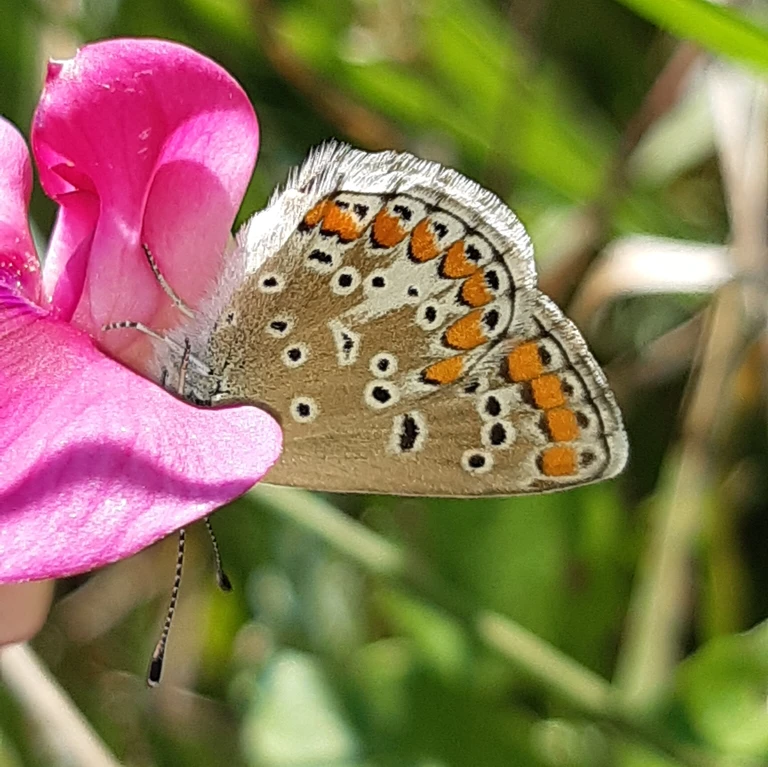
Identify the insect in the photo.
Aricia agestis/artaxerxes
